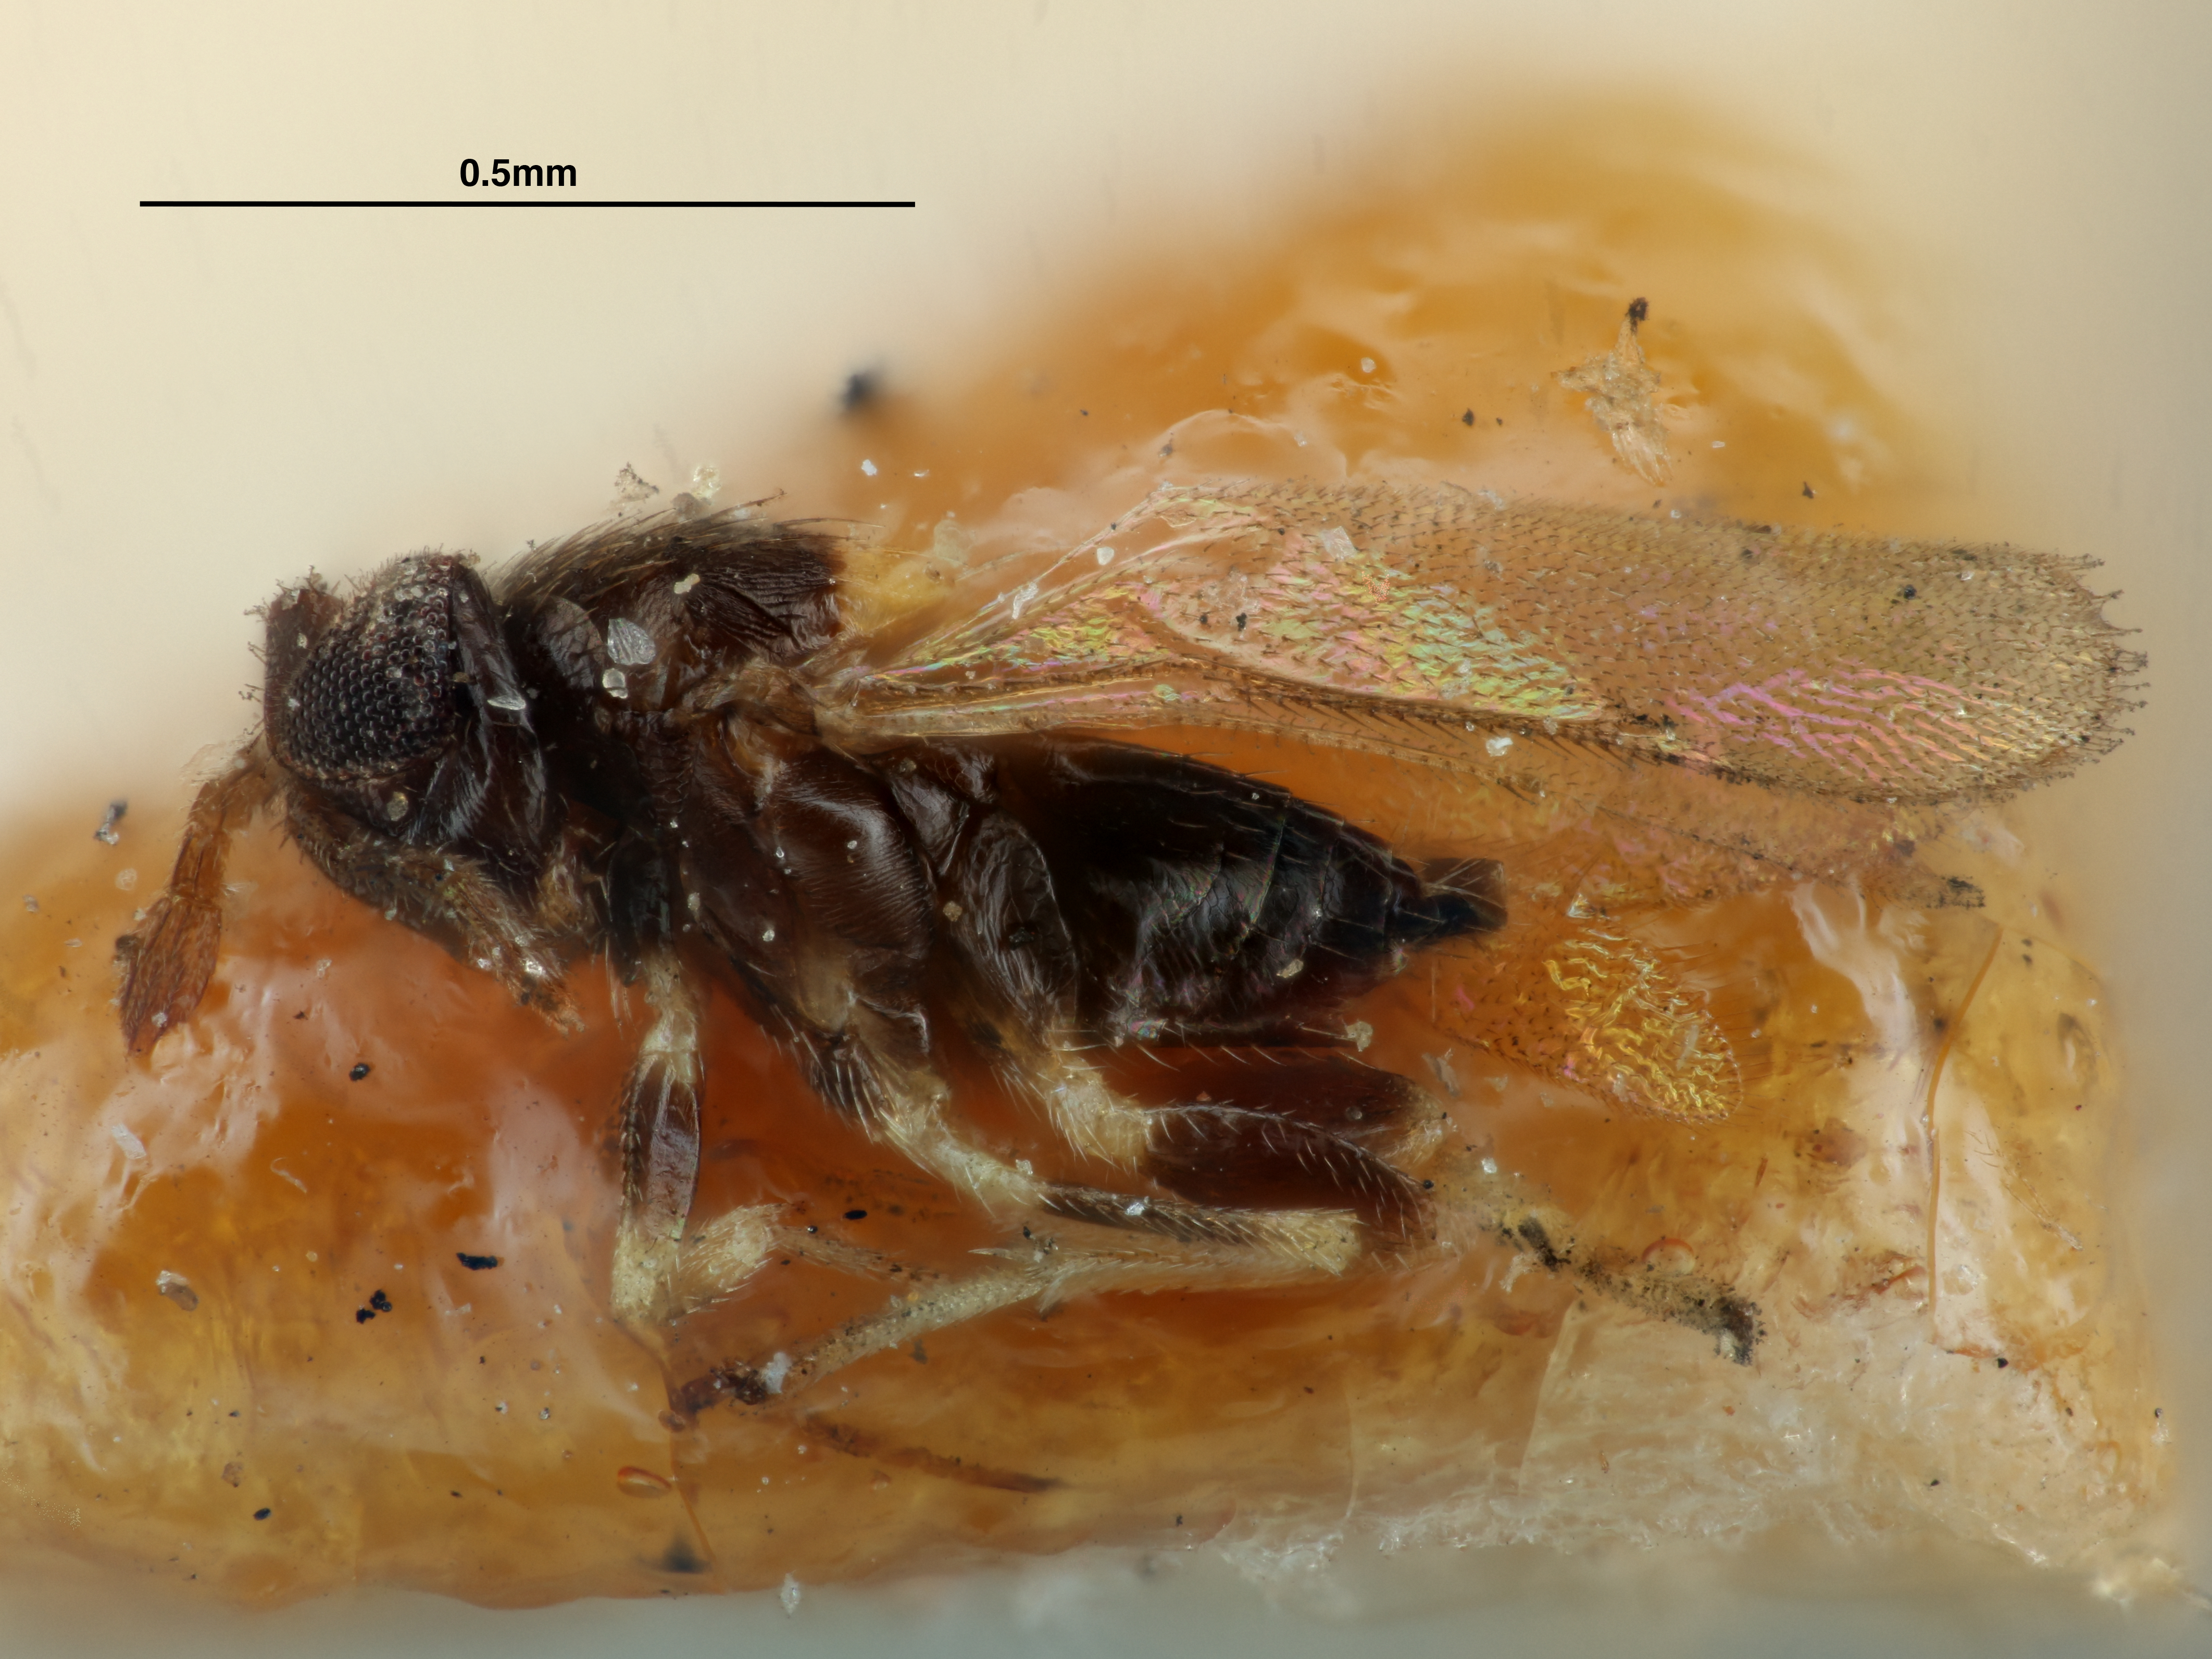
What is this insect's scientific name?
Coccophagus flavoscutellum
